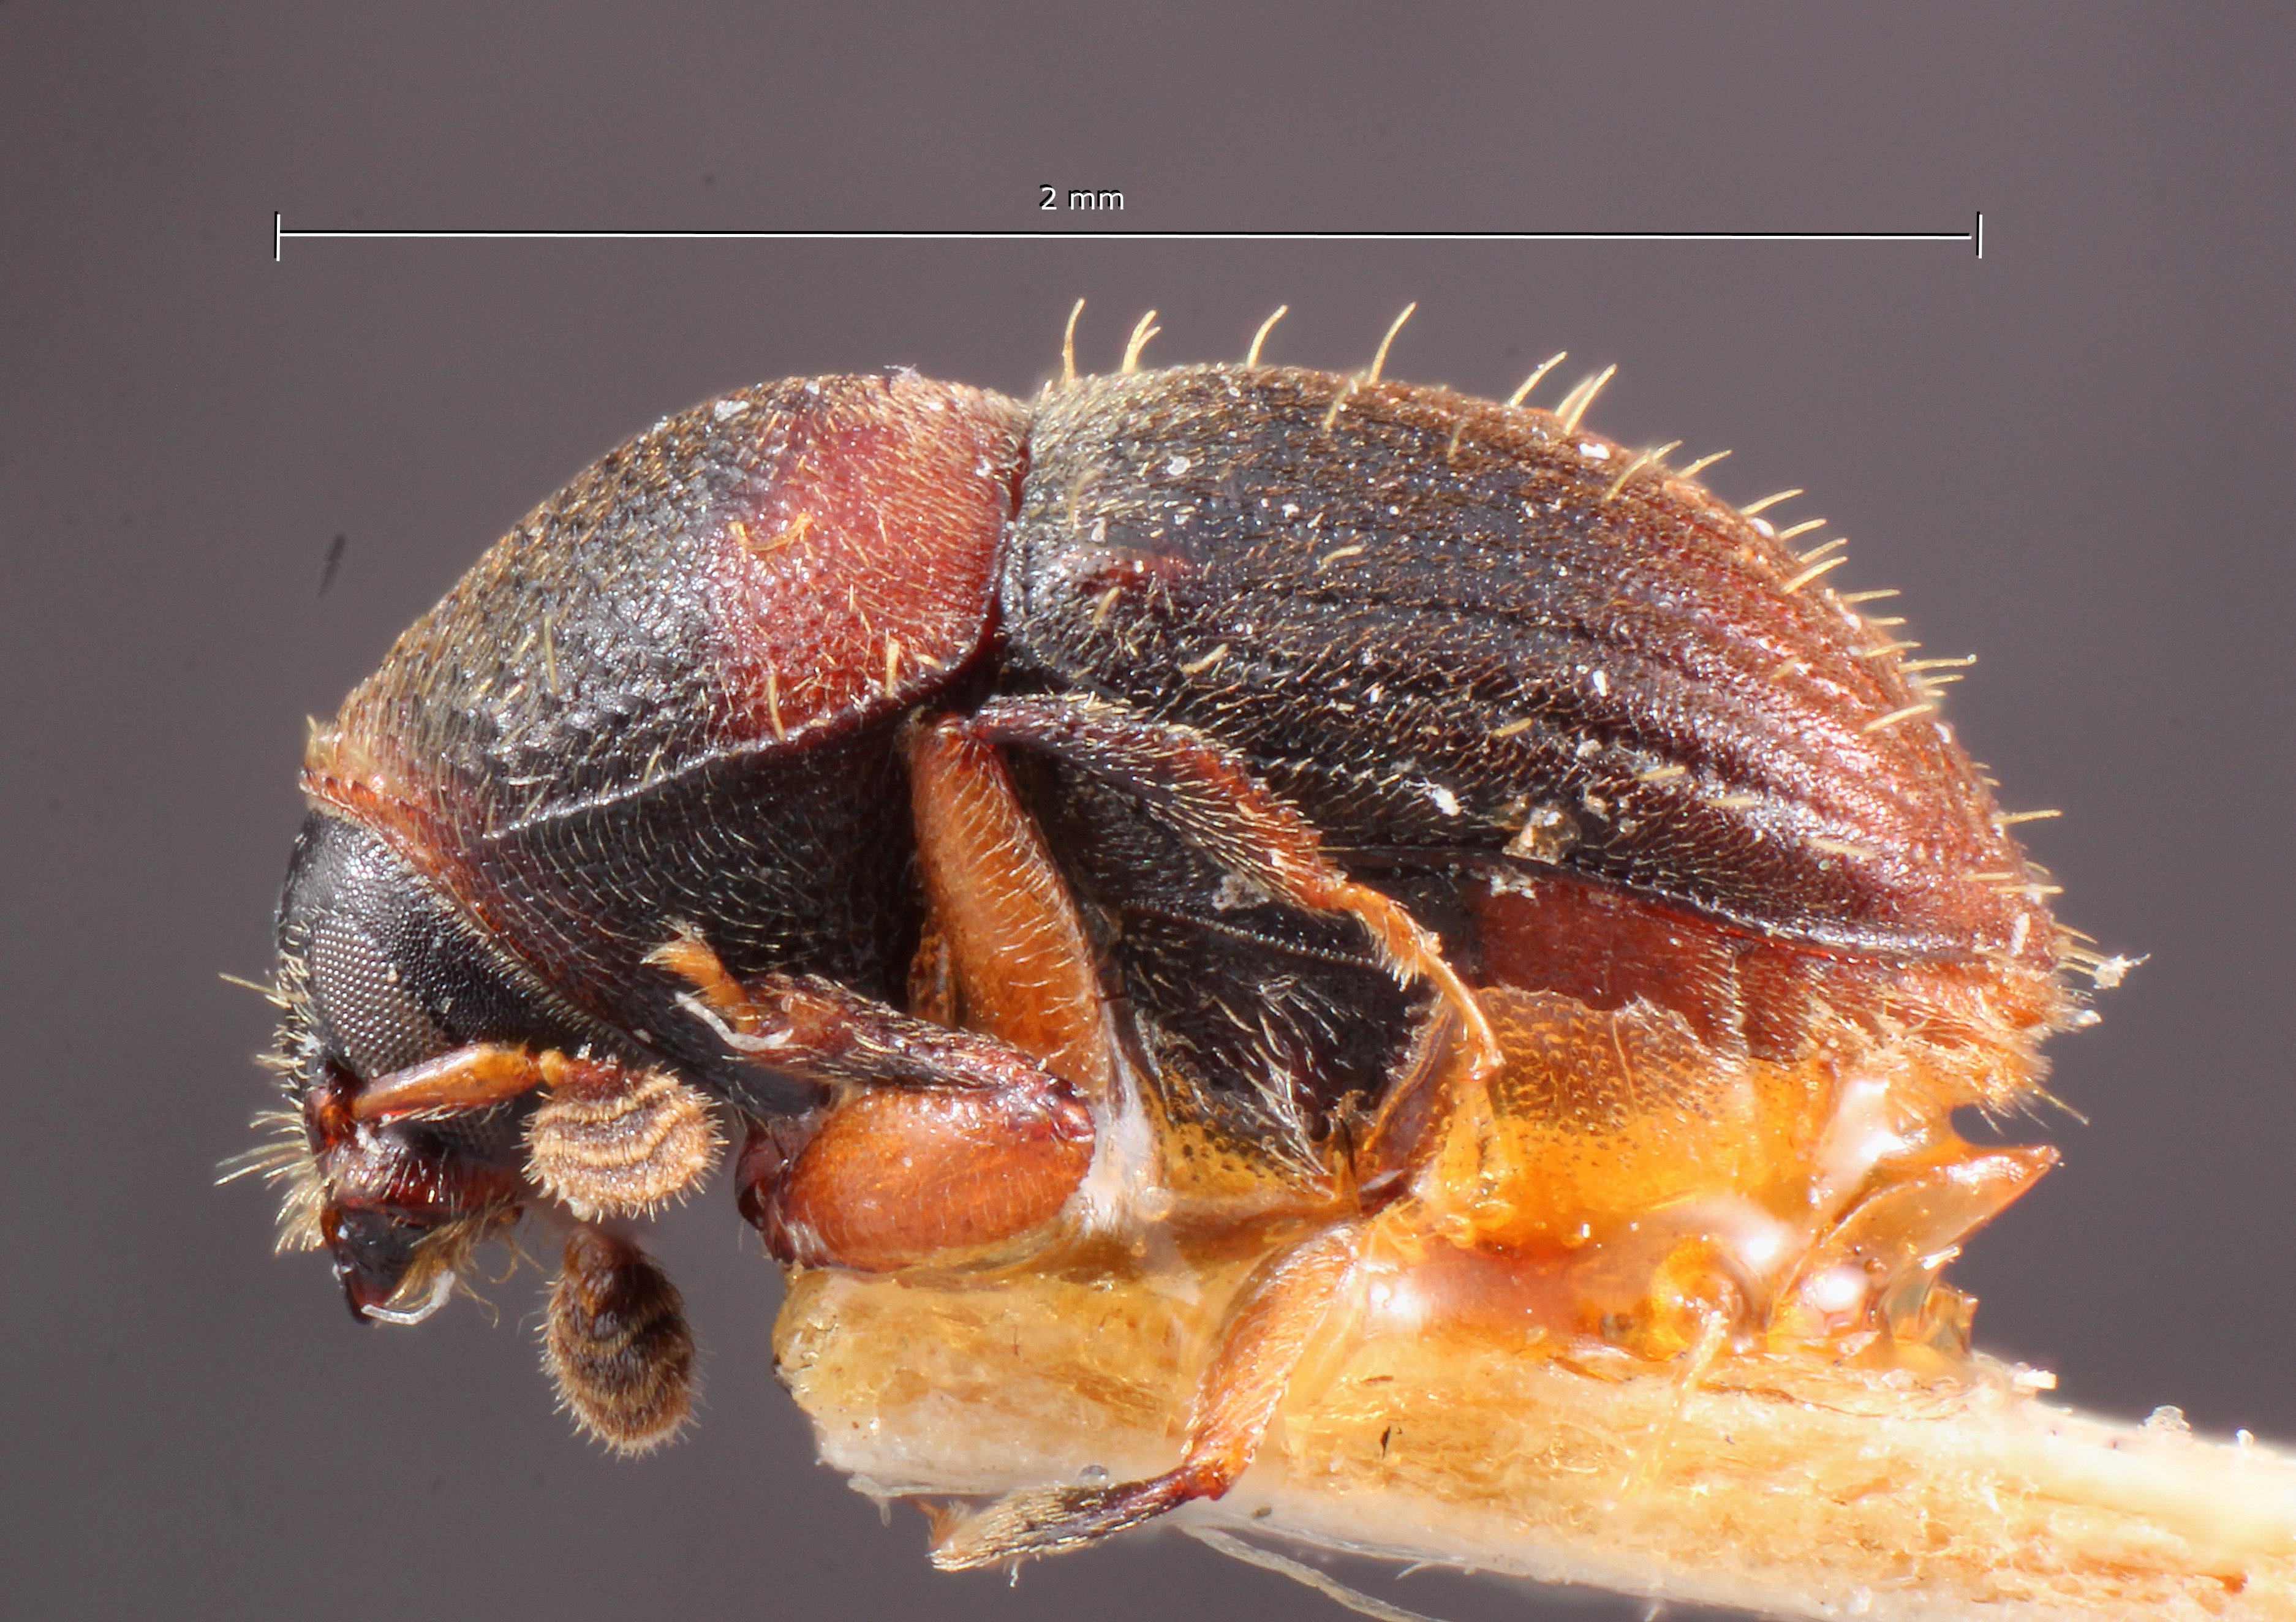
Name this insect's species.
Problechilus striatus
